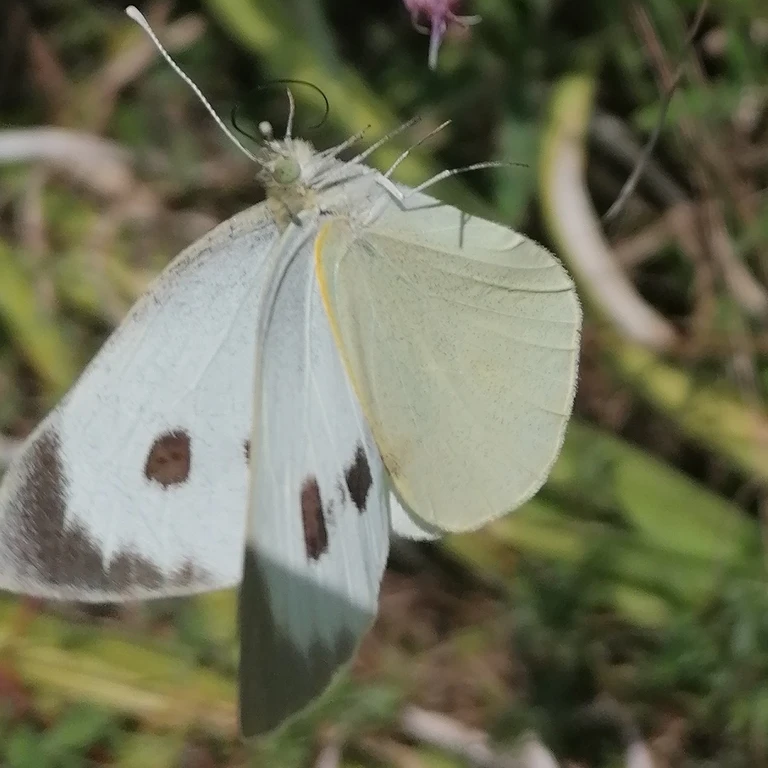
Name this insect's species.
Pieris brassicae
